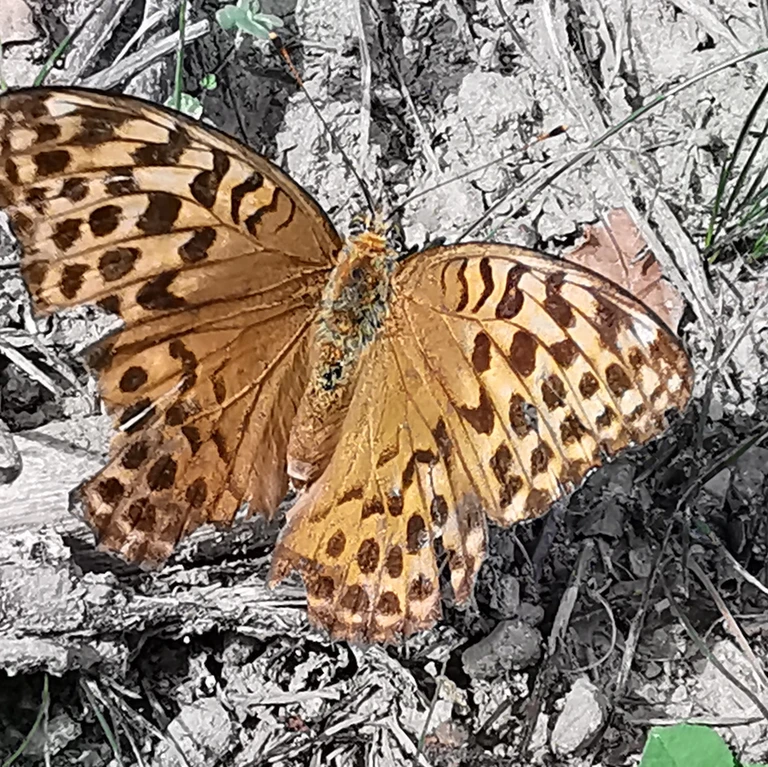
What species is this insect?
Argynnis paphia
